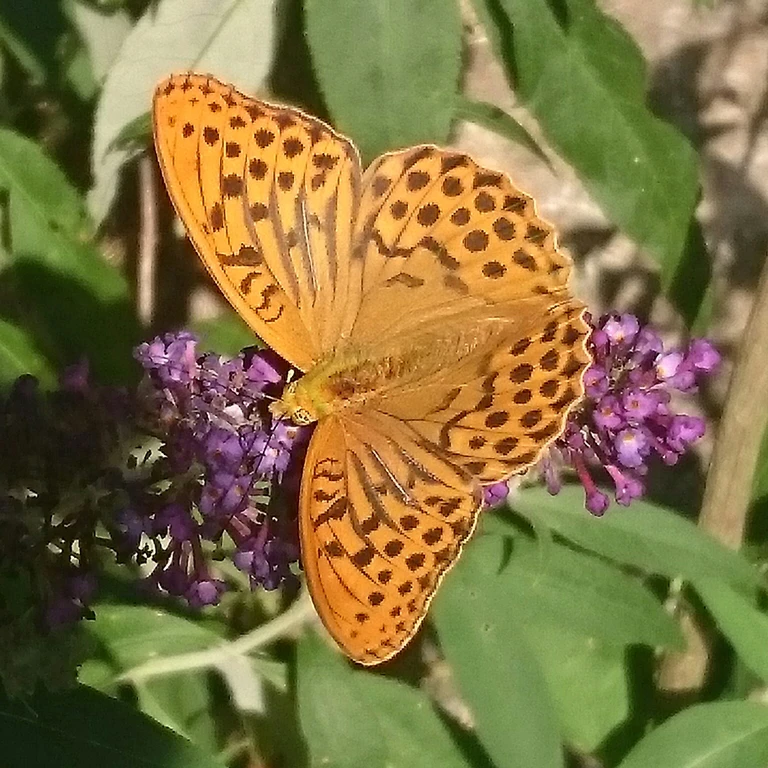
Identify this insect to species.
Argynnis paphia
